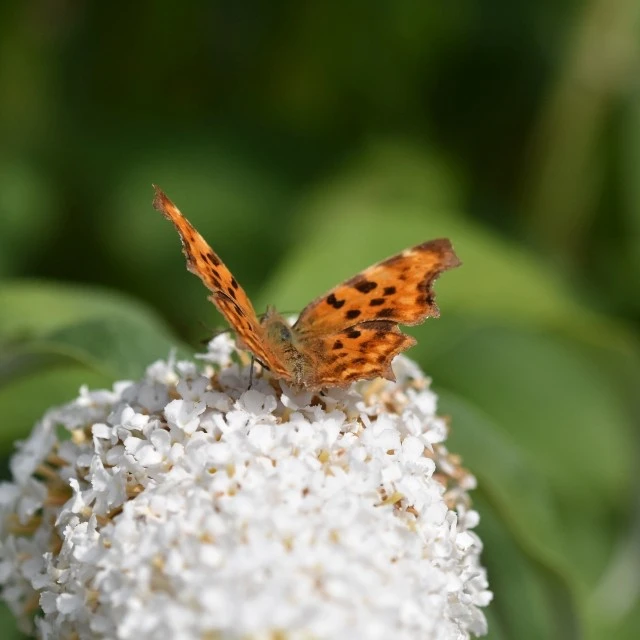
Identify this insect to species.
Polygonia c-album
